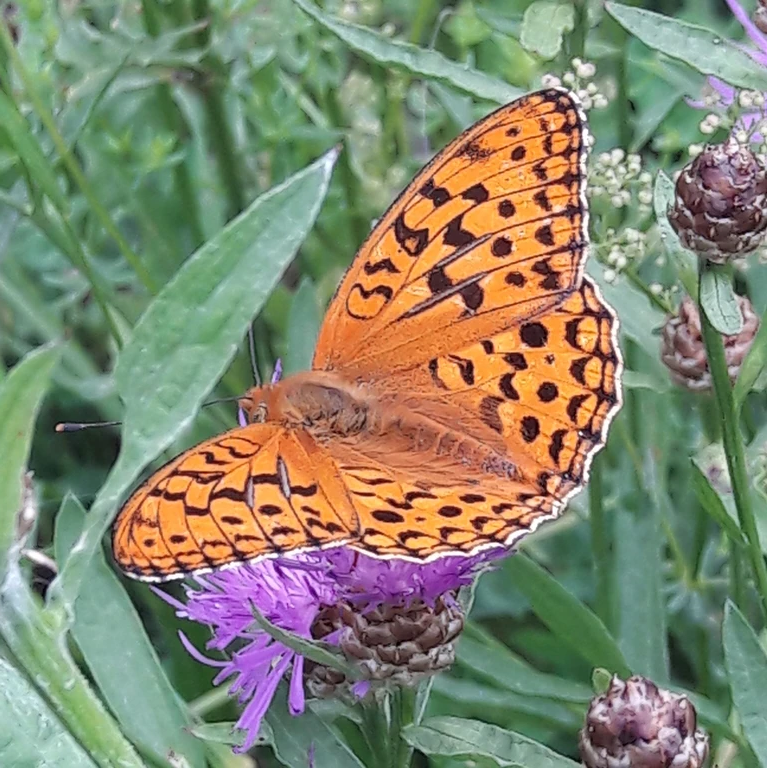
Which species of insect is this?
Fabriciana adippe
